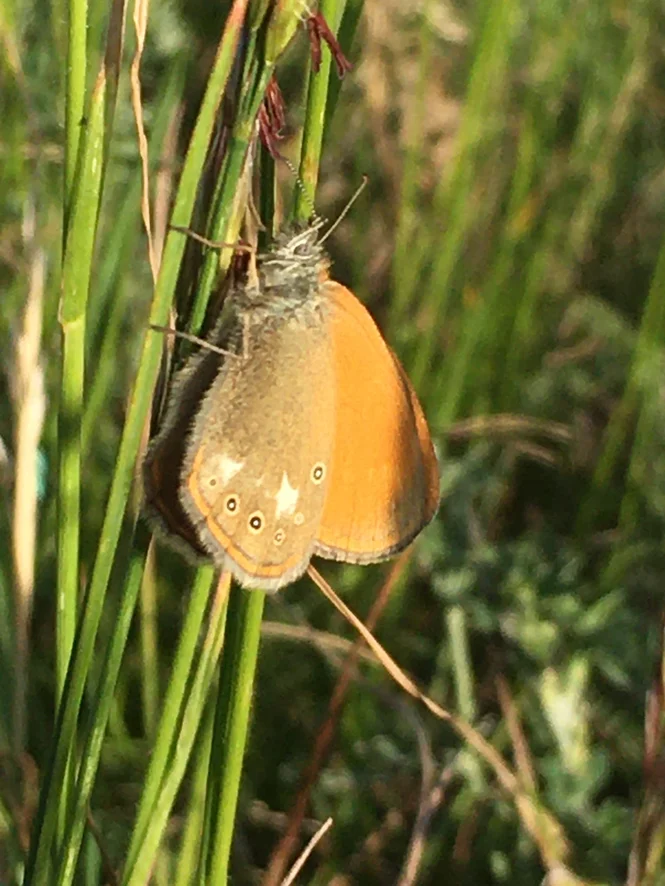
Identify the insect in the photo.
Coenonympha glycerion (also Coenonympha iphis)
